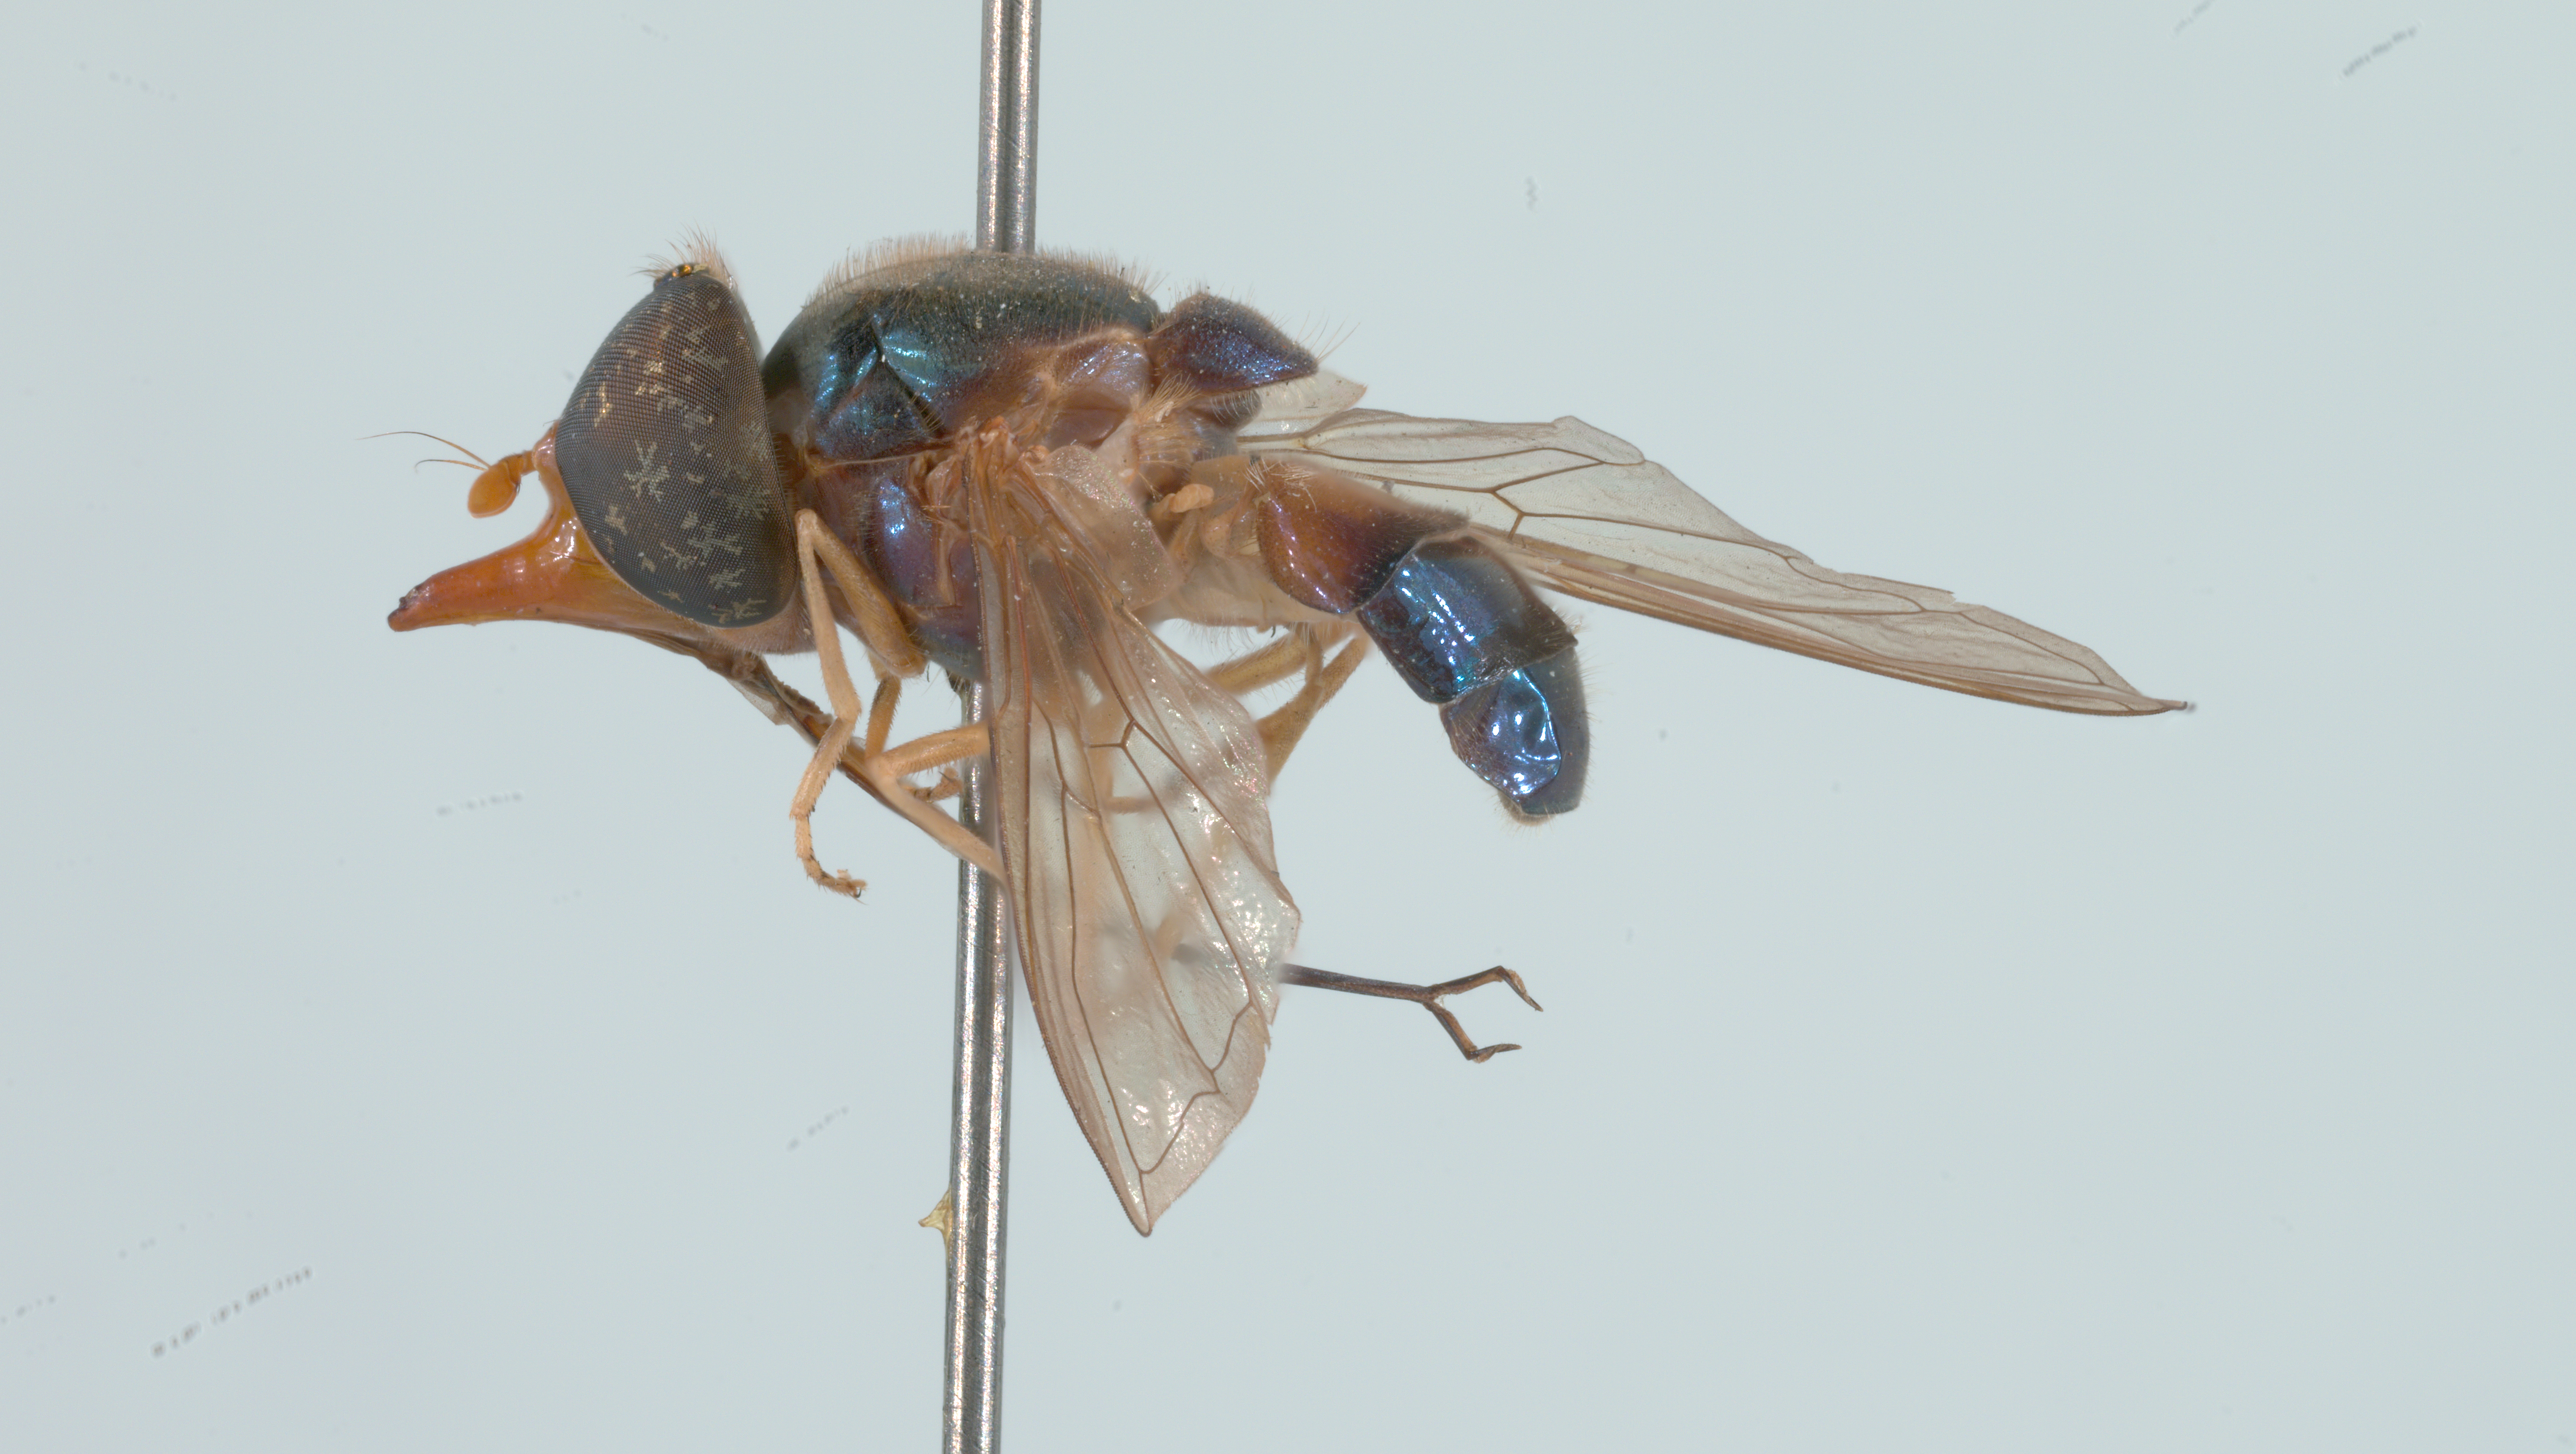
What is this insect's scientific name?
Rhingia caerulescens
